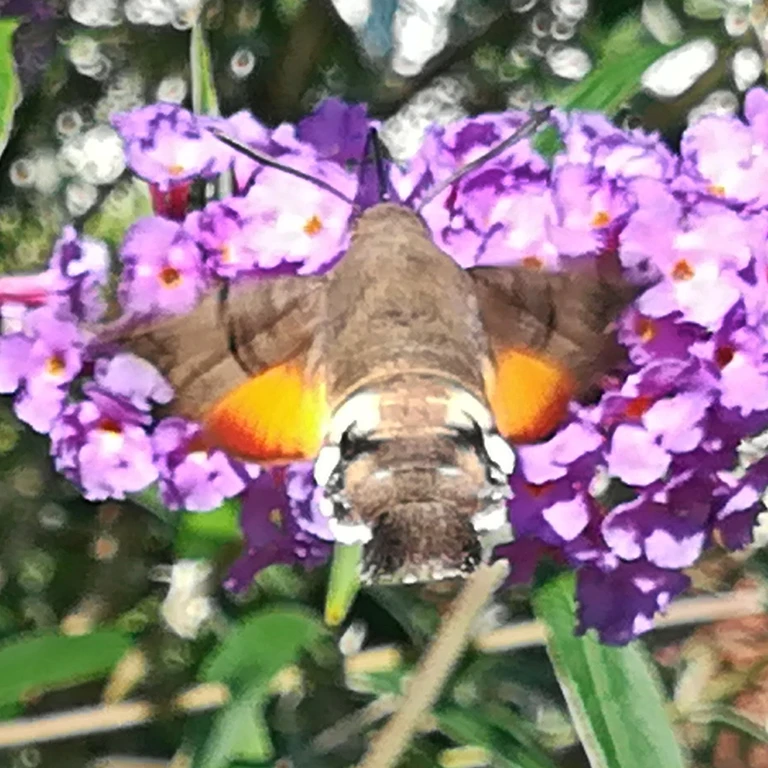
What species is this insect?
Macroglossum stellatarum
